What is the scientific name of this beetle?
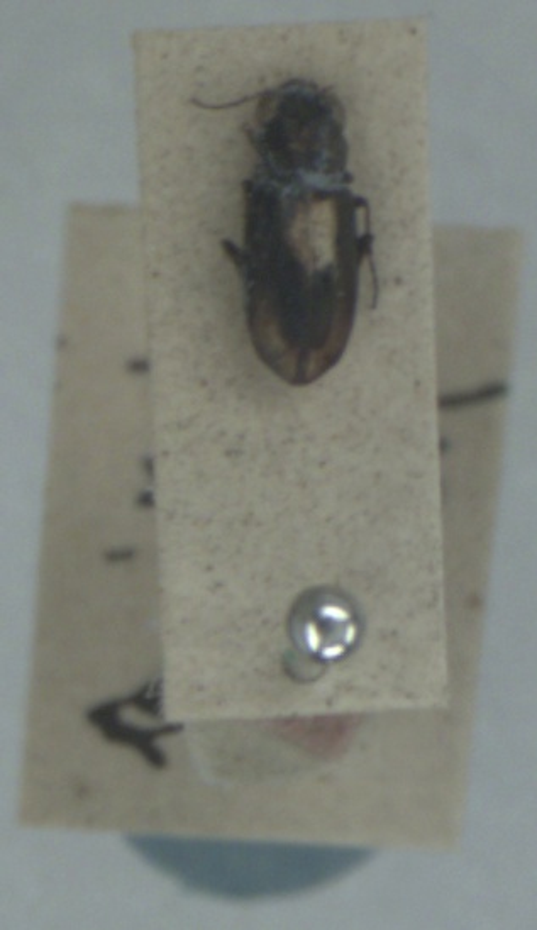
Notiophilus substriatus
